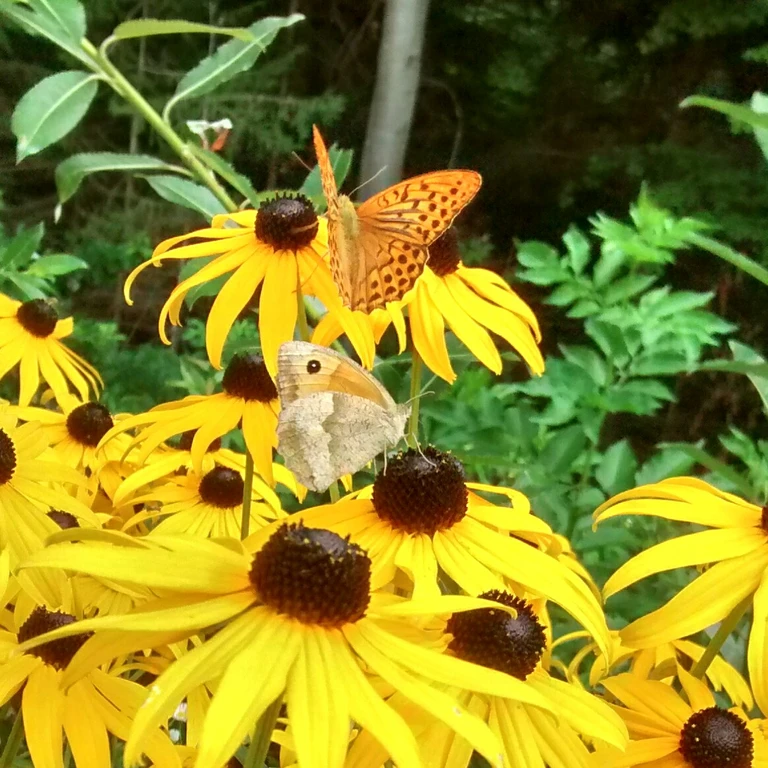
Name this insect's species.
Argynnis paphia
